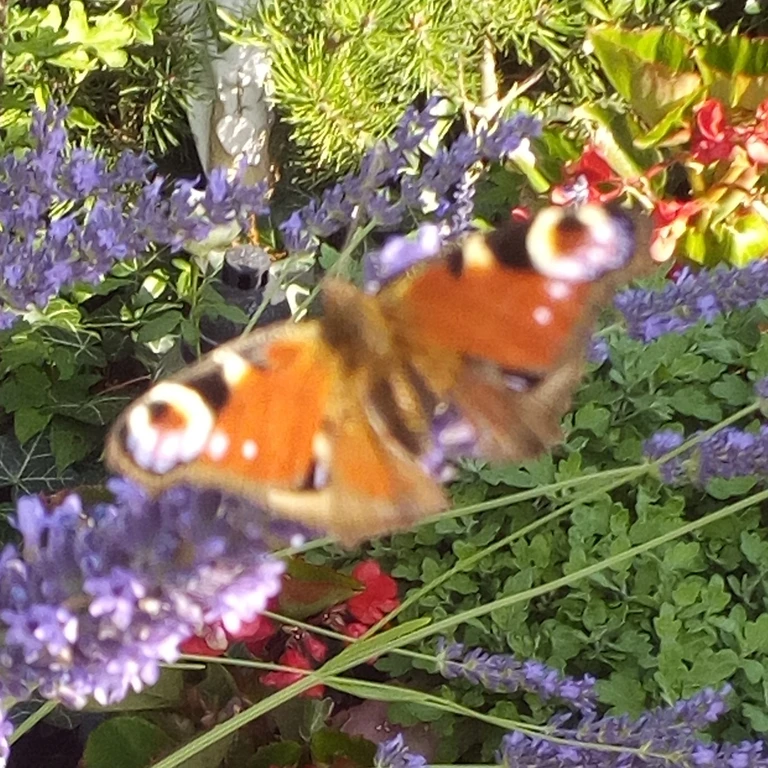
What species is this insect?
Aglais io
